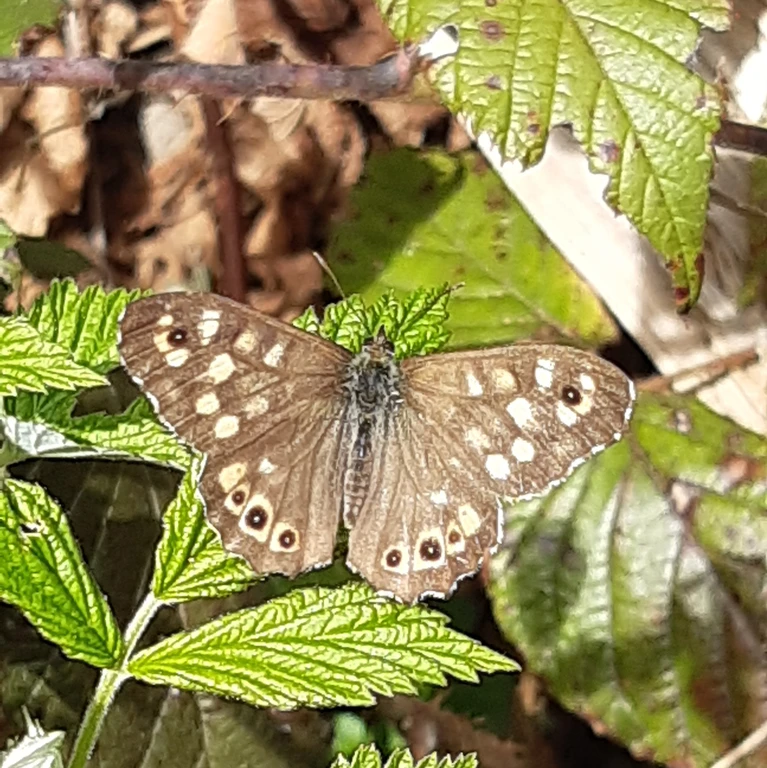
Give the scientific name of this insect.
Pararge aegeria
